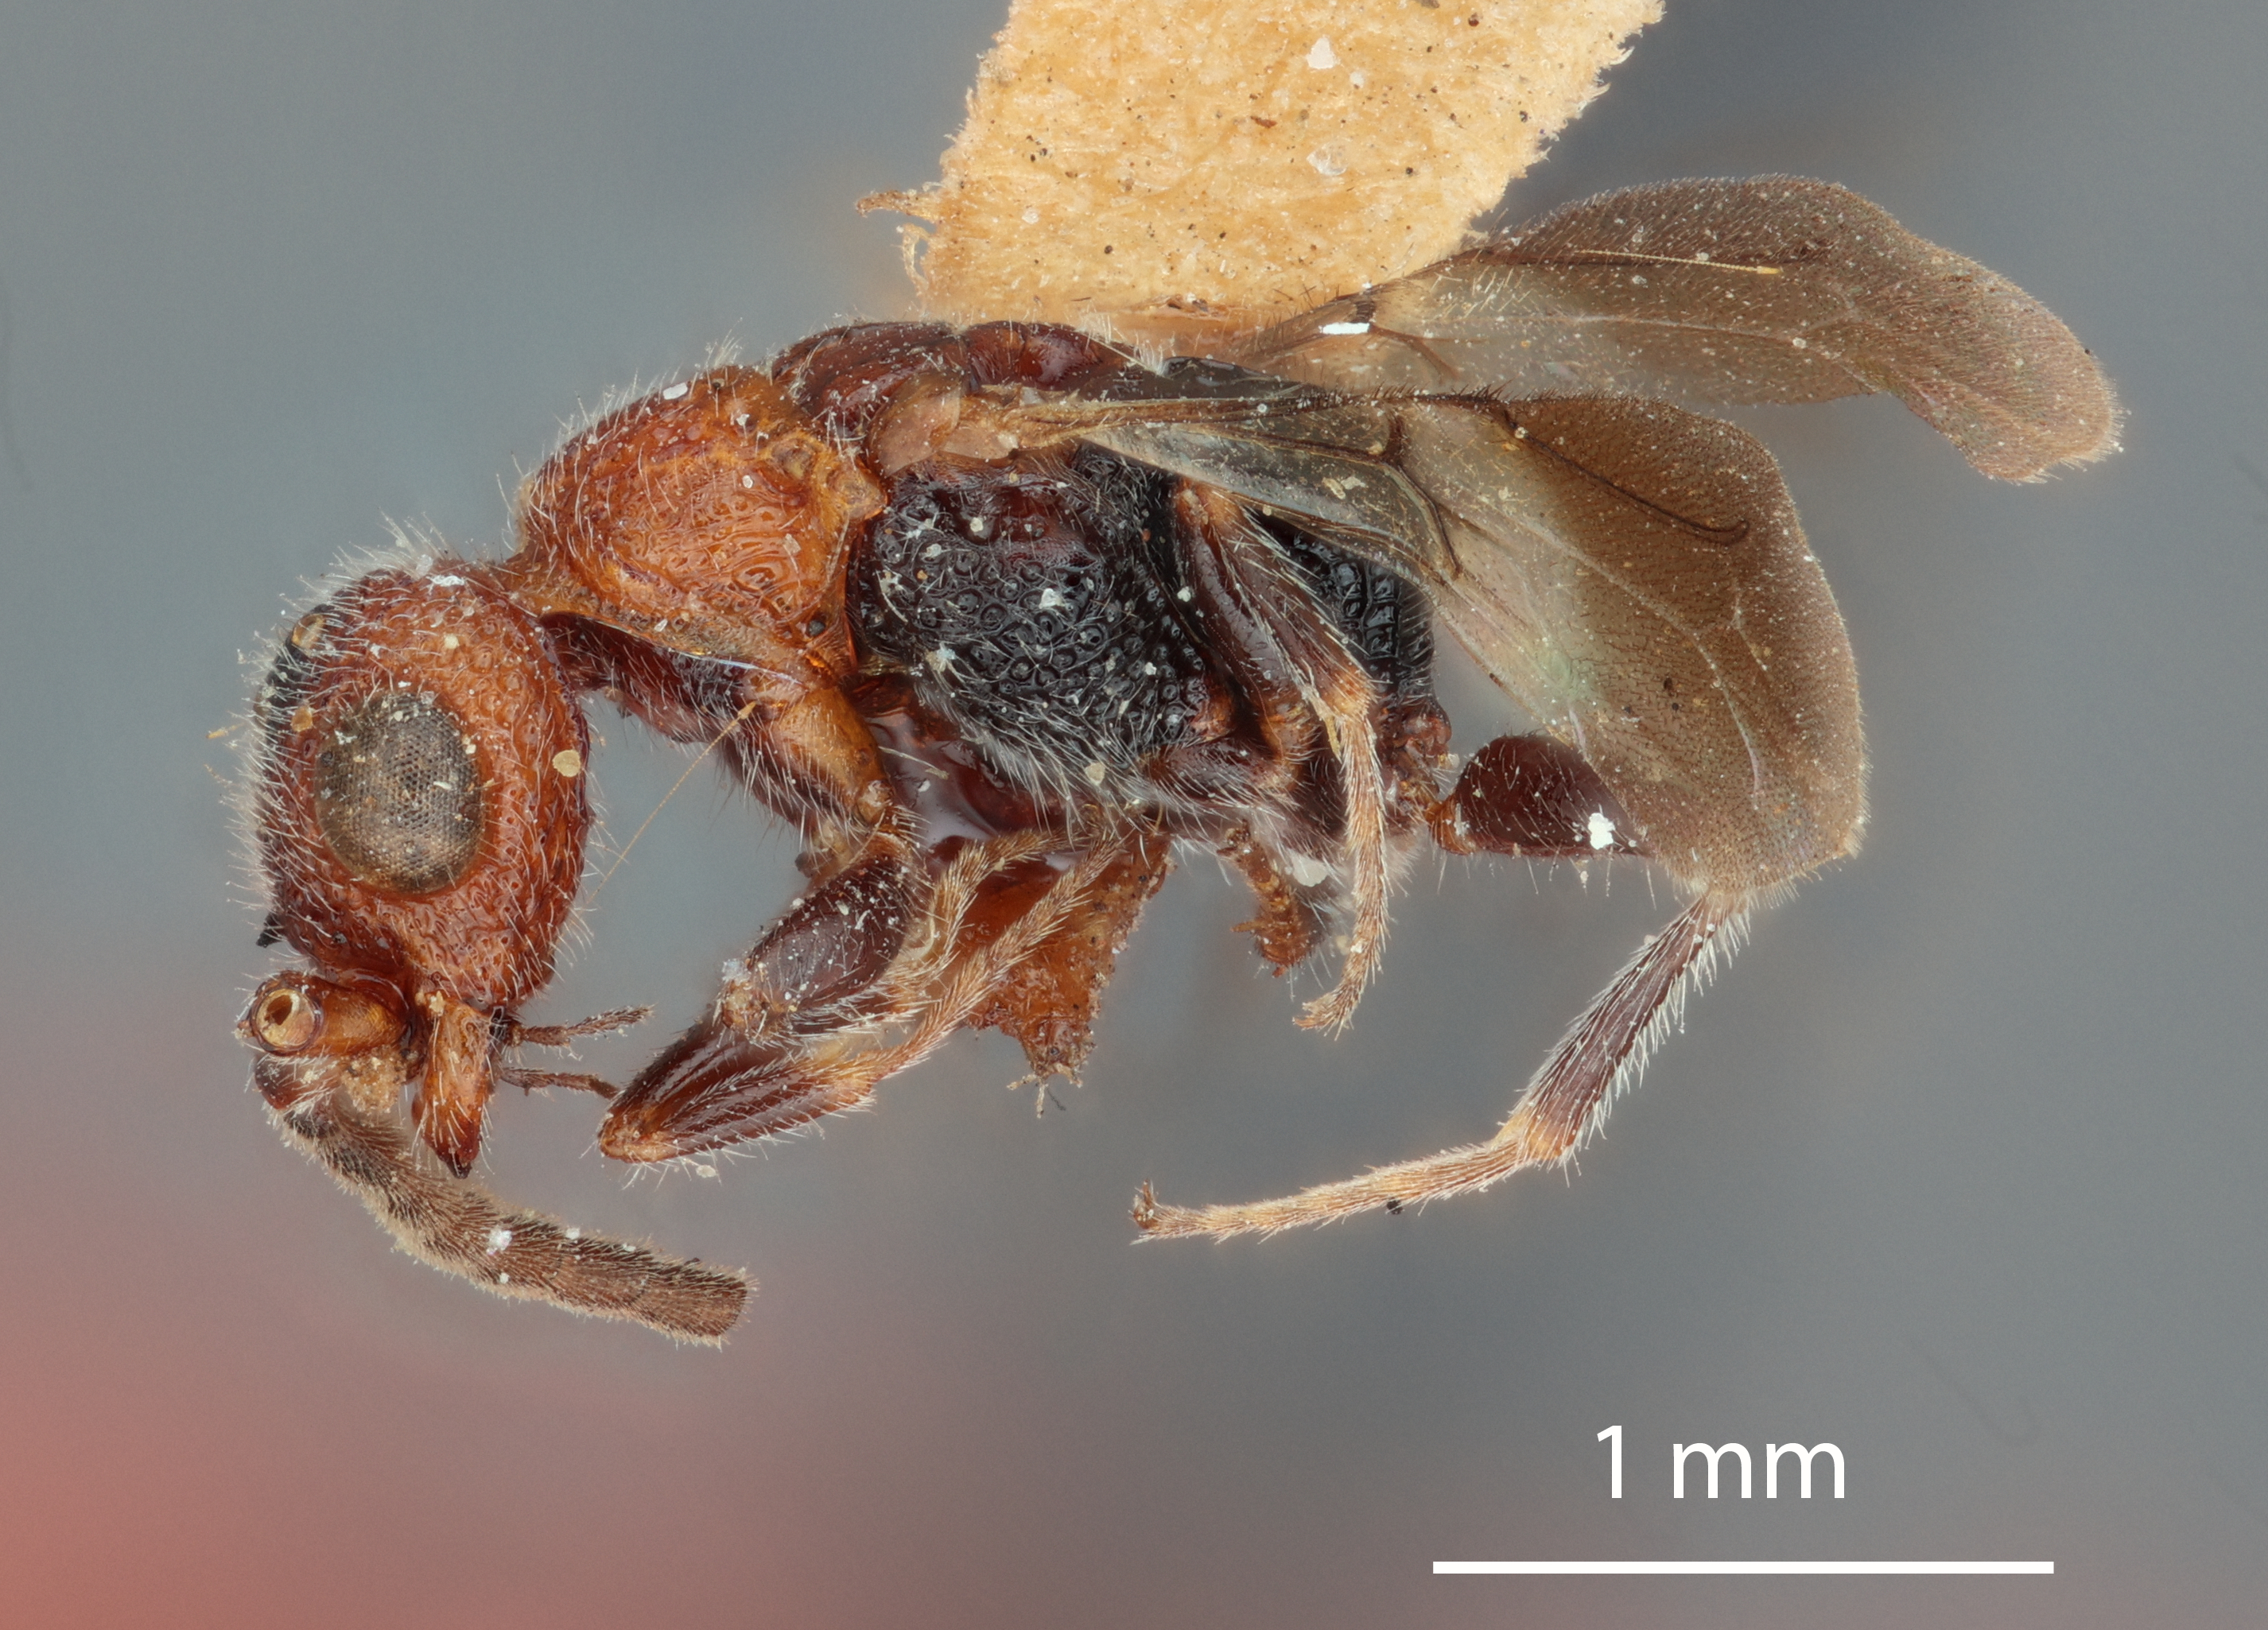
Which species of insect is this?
Mesitius discolor
